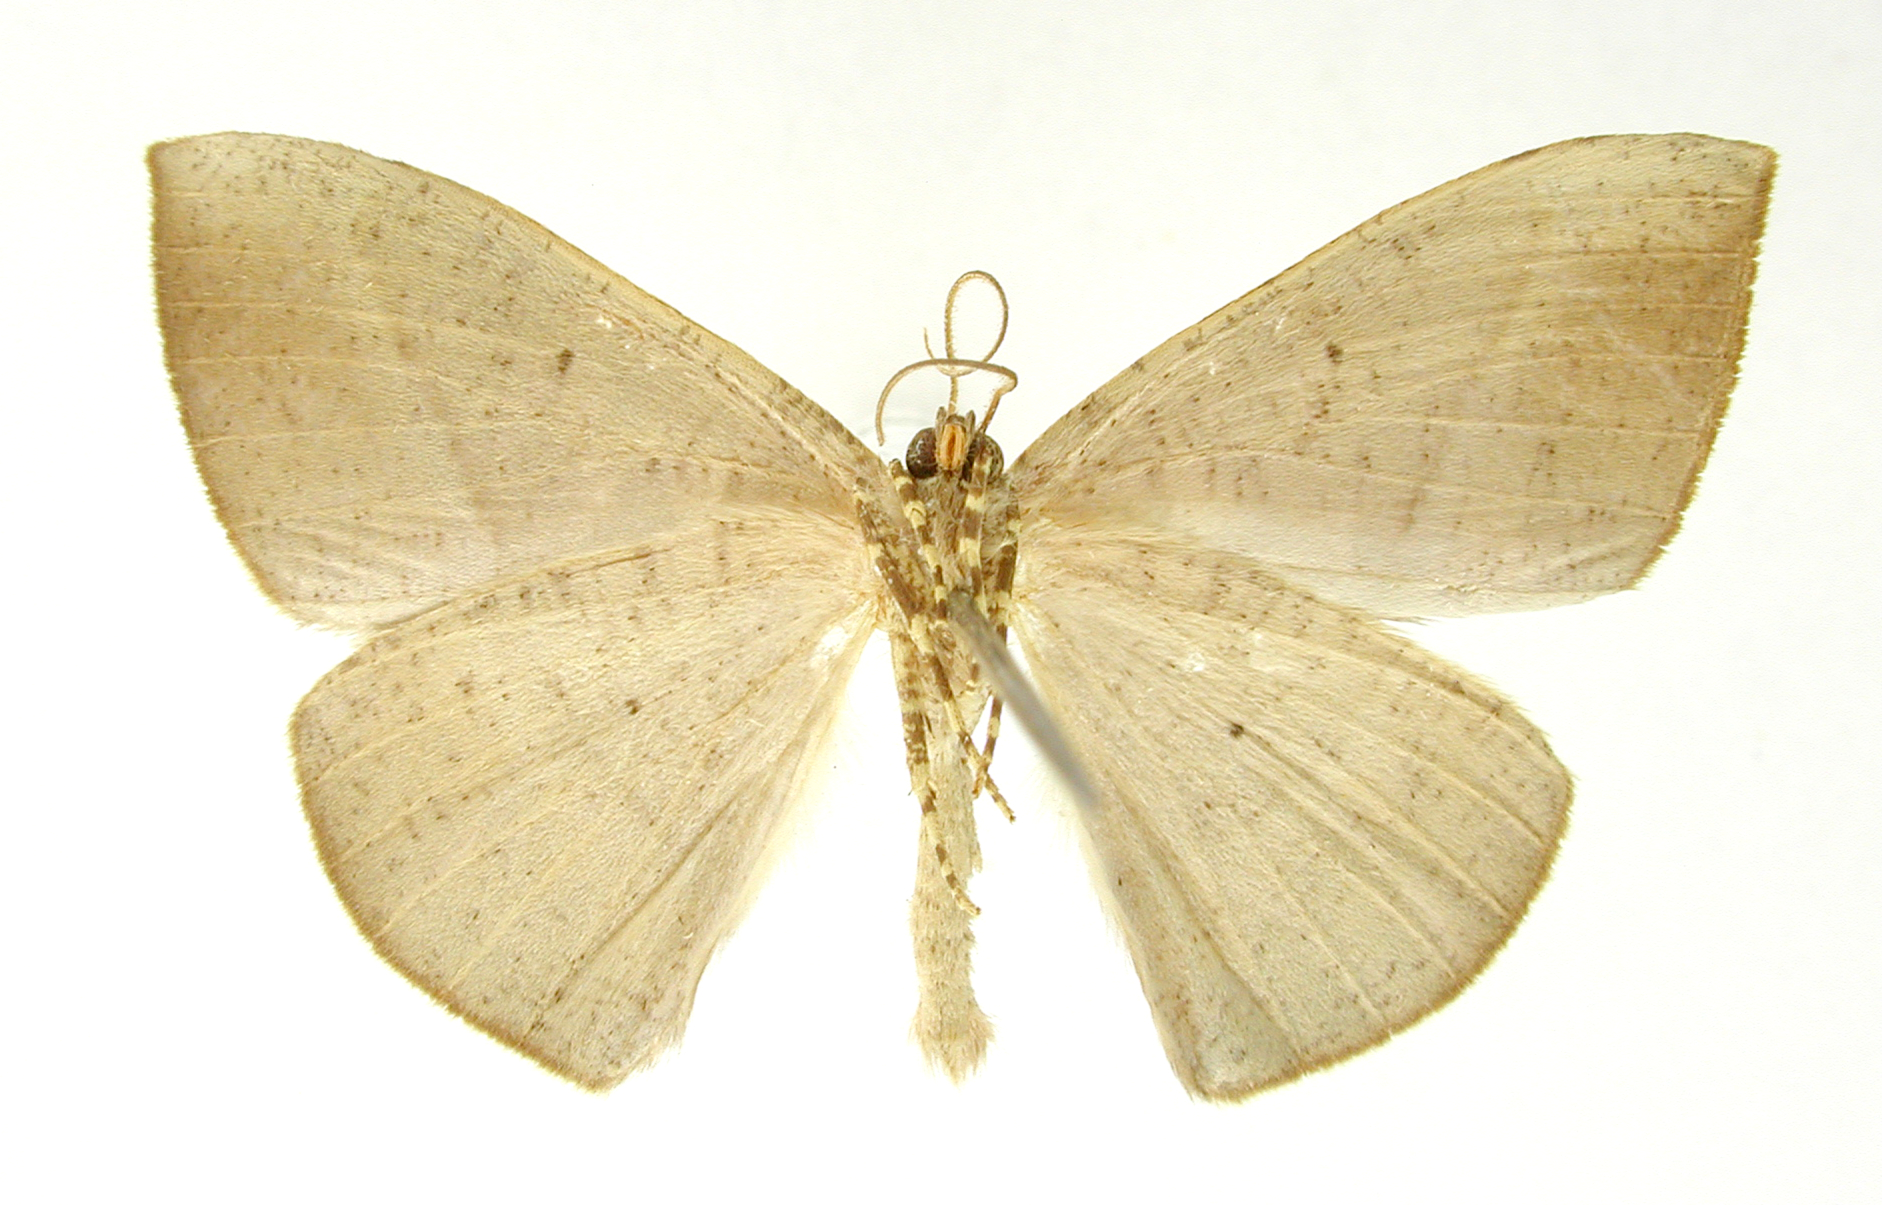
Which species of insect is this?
Microgonia foedaria
